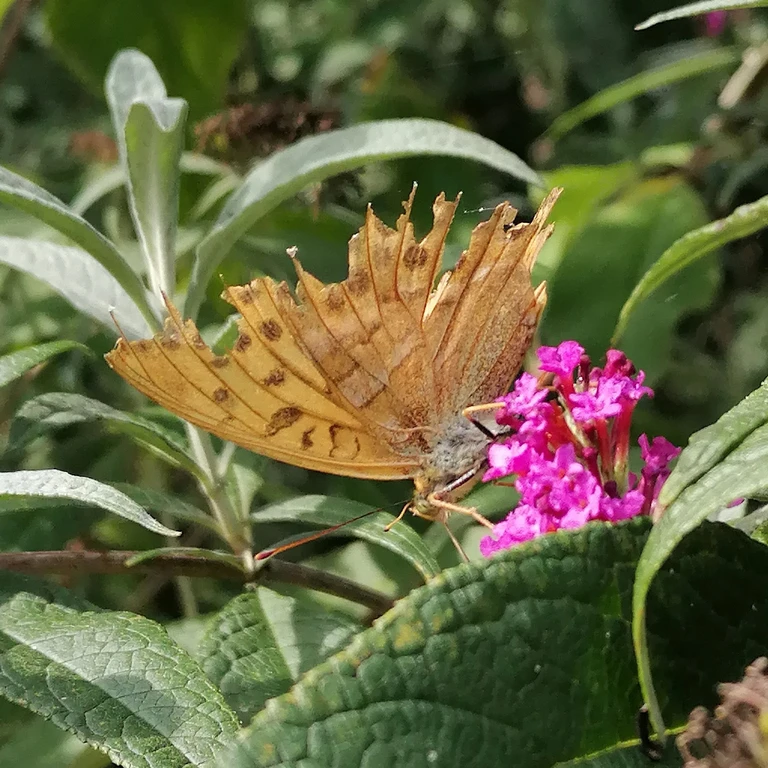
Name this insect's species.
Argynnis paphia
